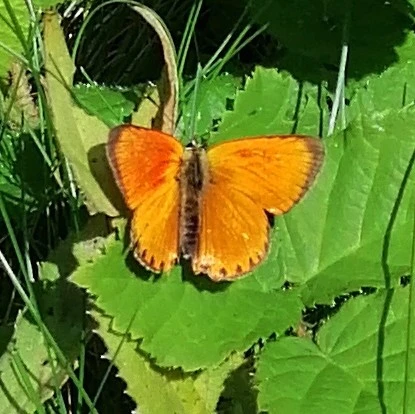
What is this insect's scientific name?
Lycaena virgaureae
